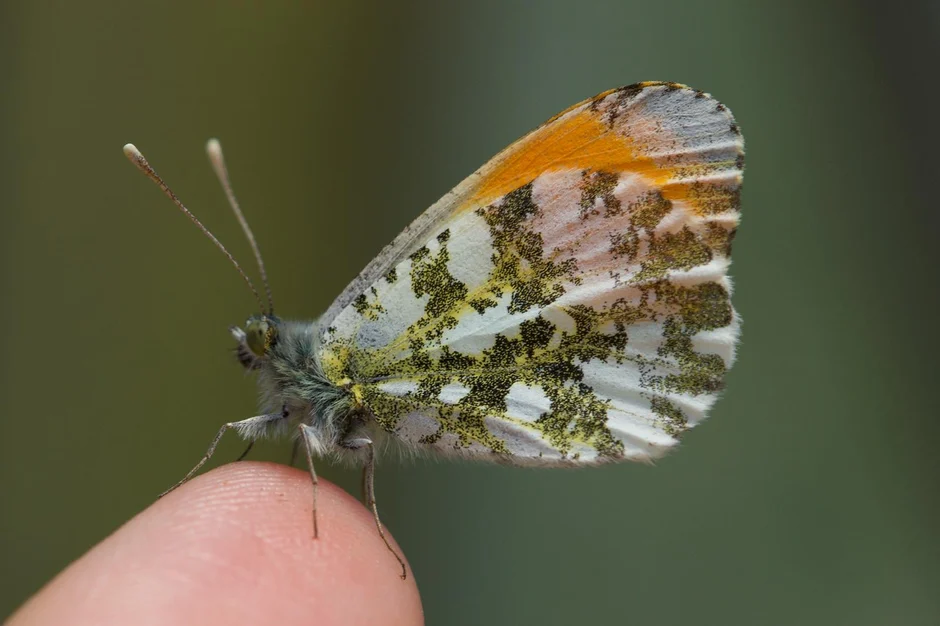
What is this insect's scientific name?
Anthocharis cardamines
